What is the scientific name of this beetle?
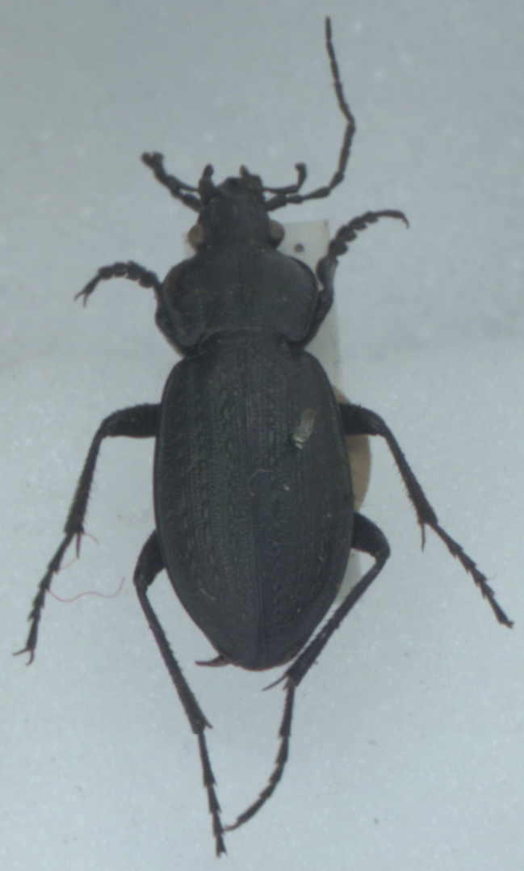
Carabus arvensis
